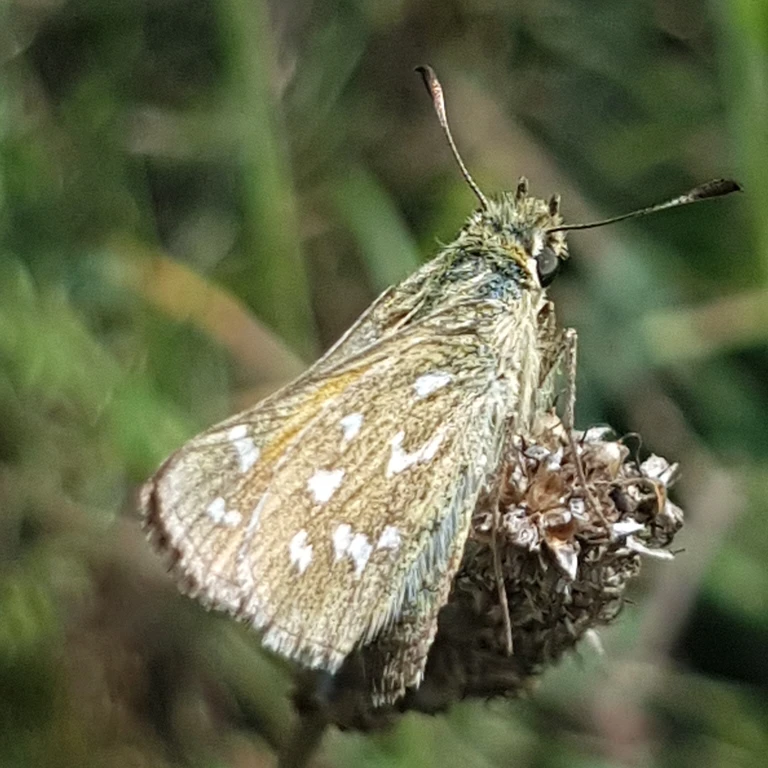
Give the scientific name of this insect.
Hesperia comma
